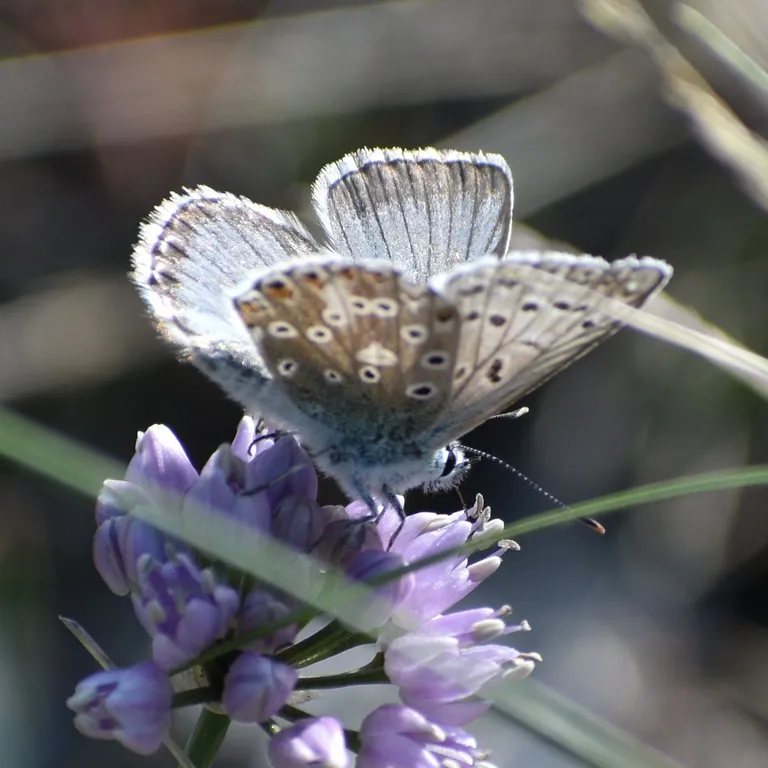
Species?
Lysandra coridon
